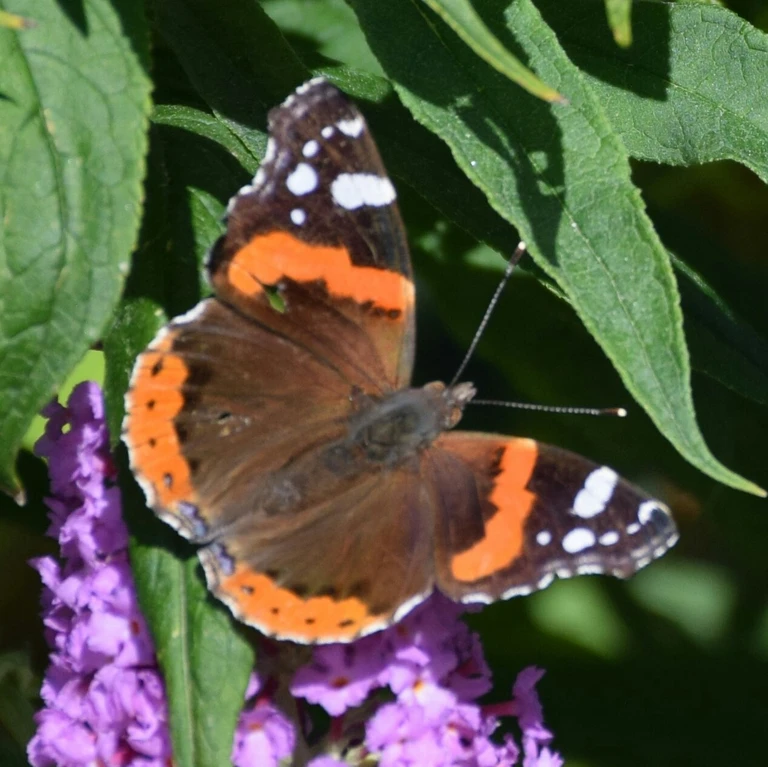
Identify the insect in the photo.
Vanessa atalanta
